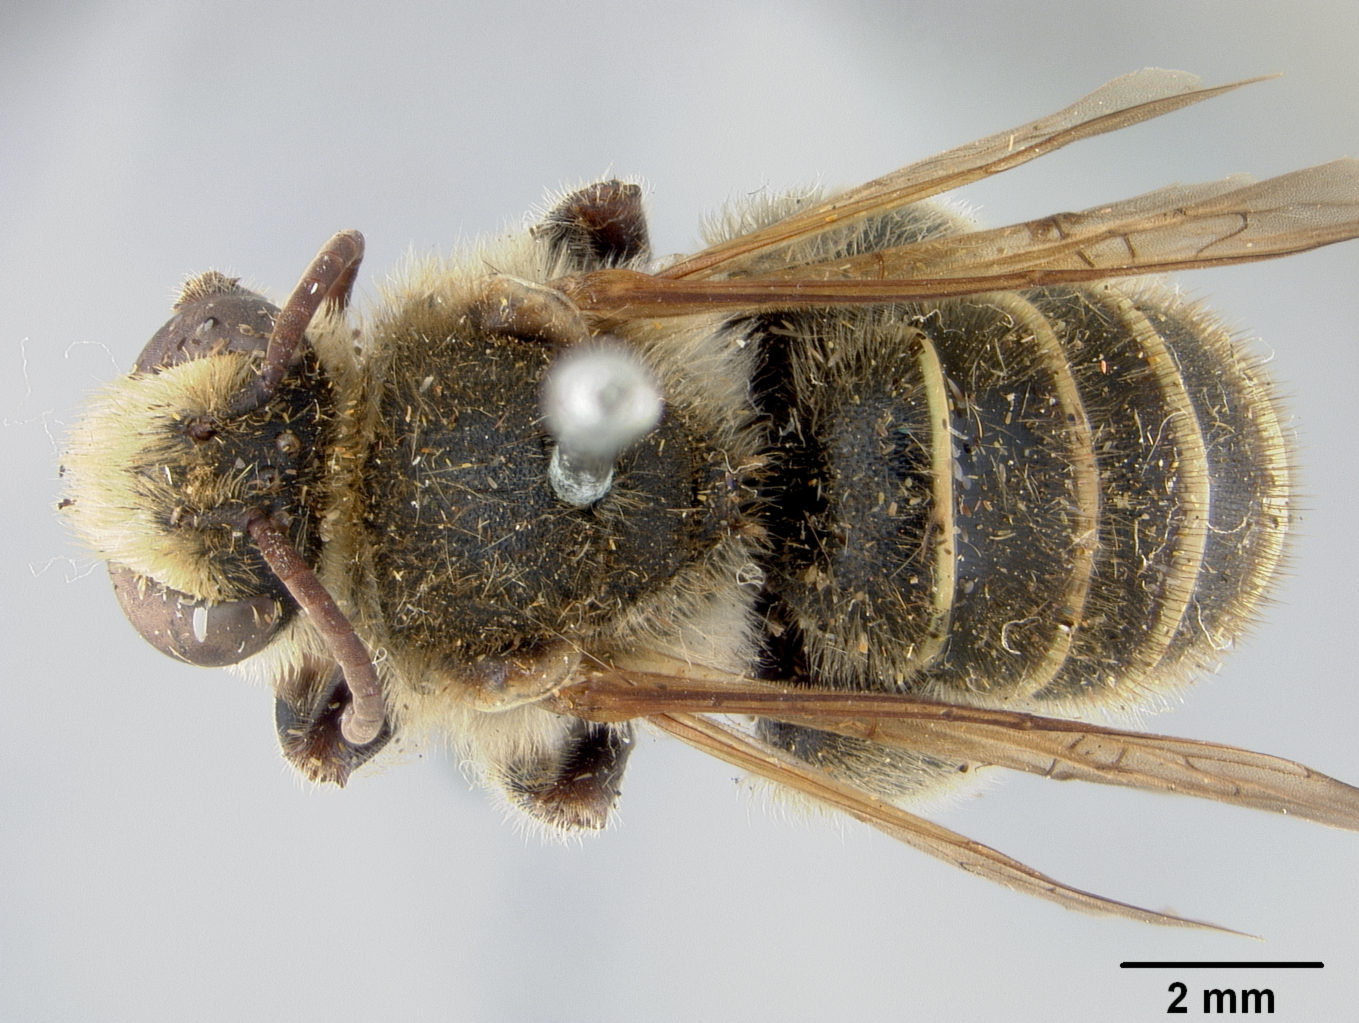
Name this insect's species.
Nomia expulsa
